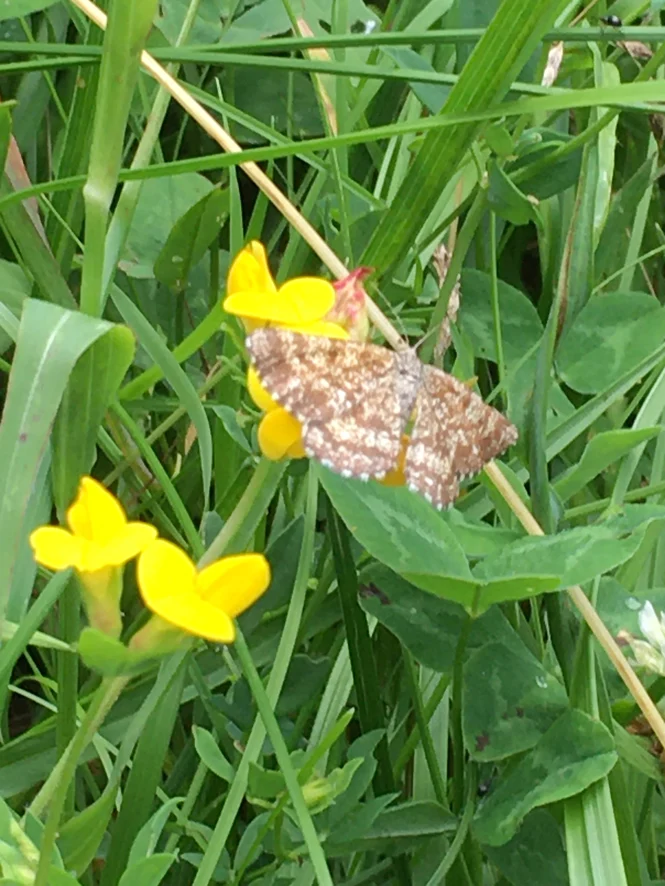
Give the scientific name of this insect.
Ematurga atomaria
